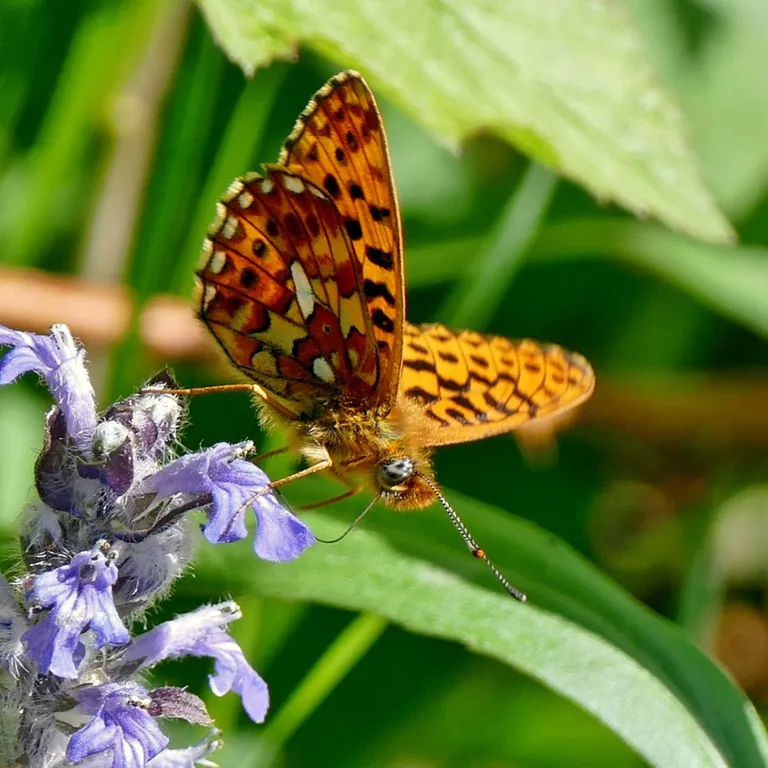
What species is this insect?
Boloria euphrosyne (also Clossiana euphrosyne)
